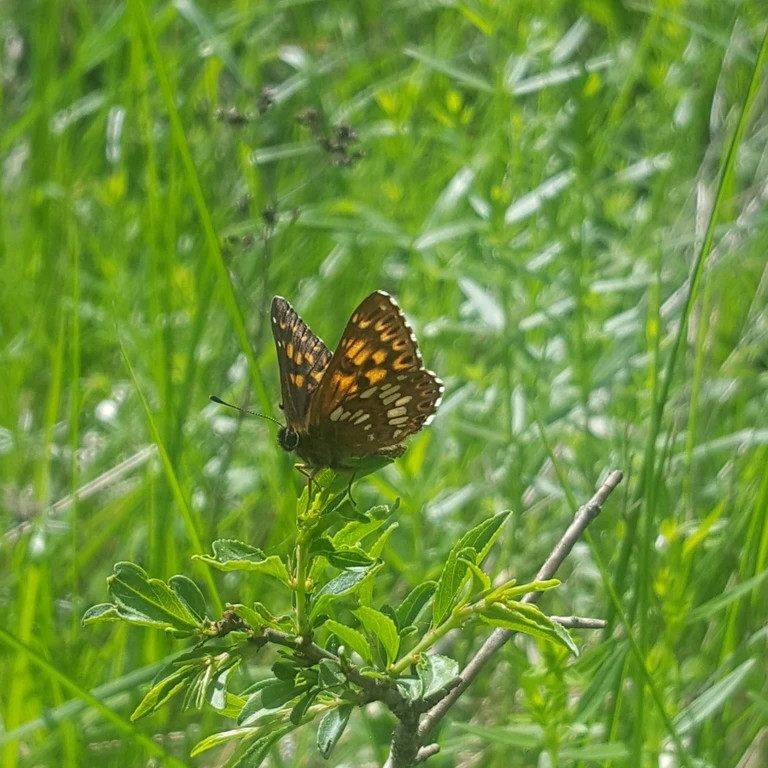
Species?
Hamearis lucina
